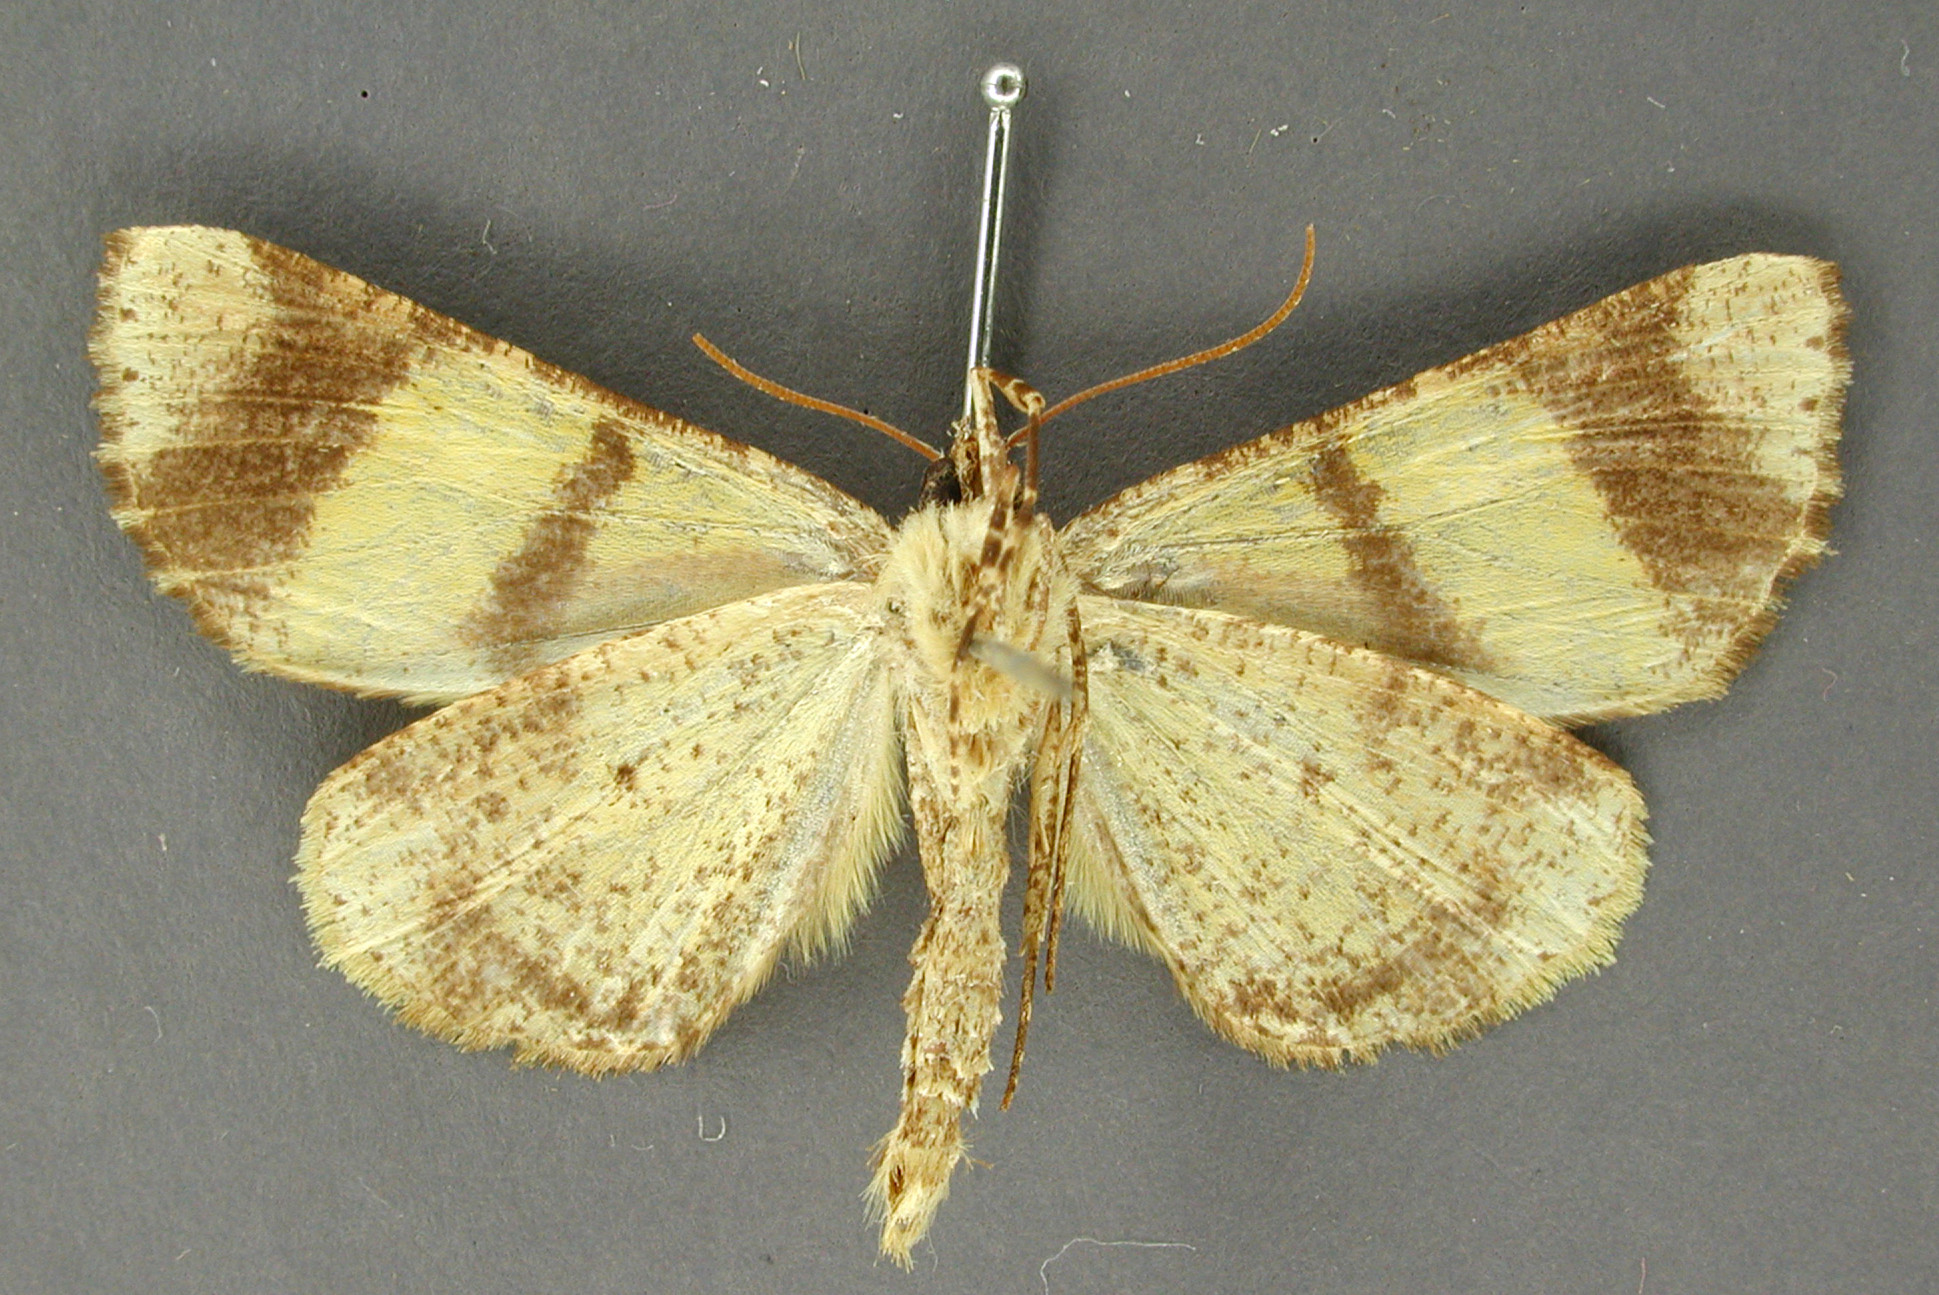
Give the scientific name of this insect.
Ischnopteryx joya
